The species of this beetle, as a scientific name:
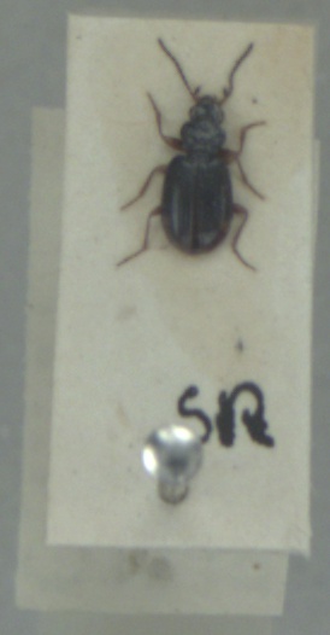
Bembidion biguttatum
